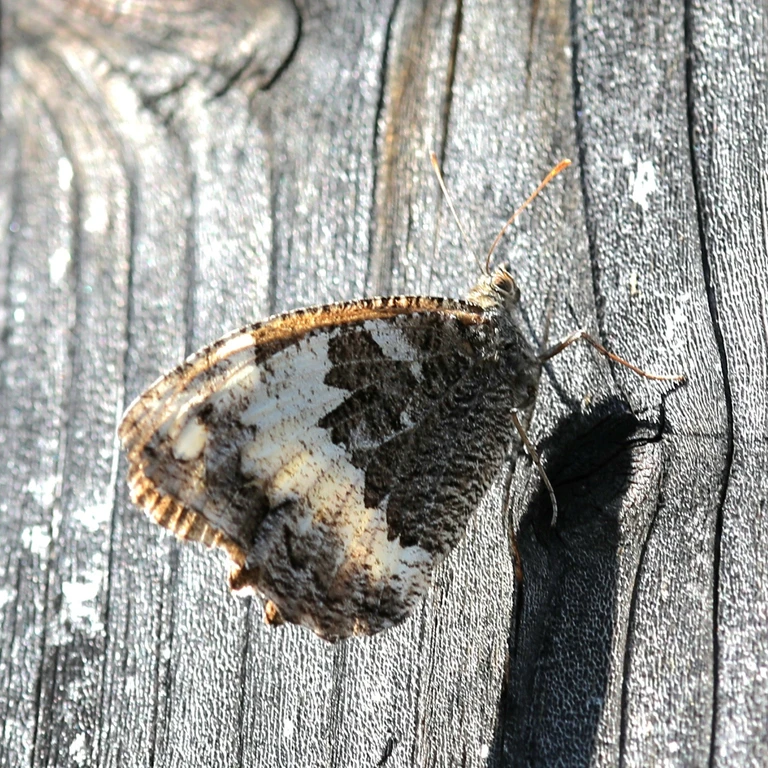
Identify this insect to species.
Brintesia circe
